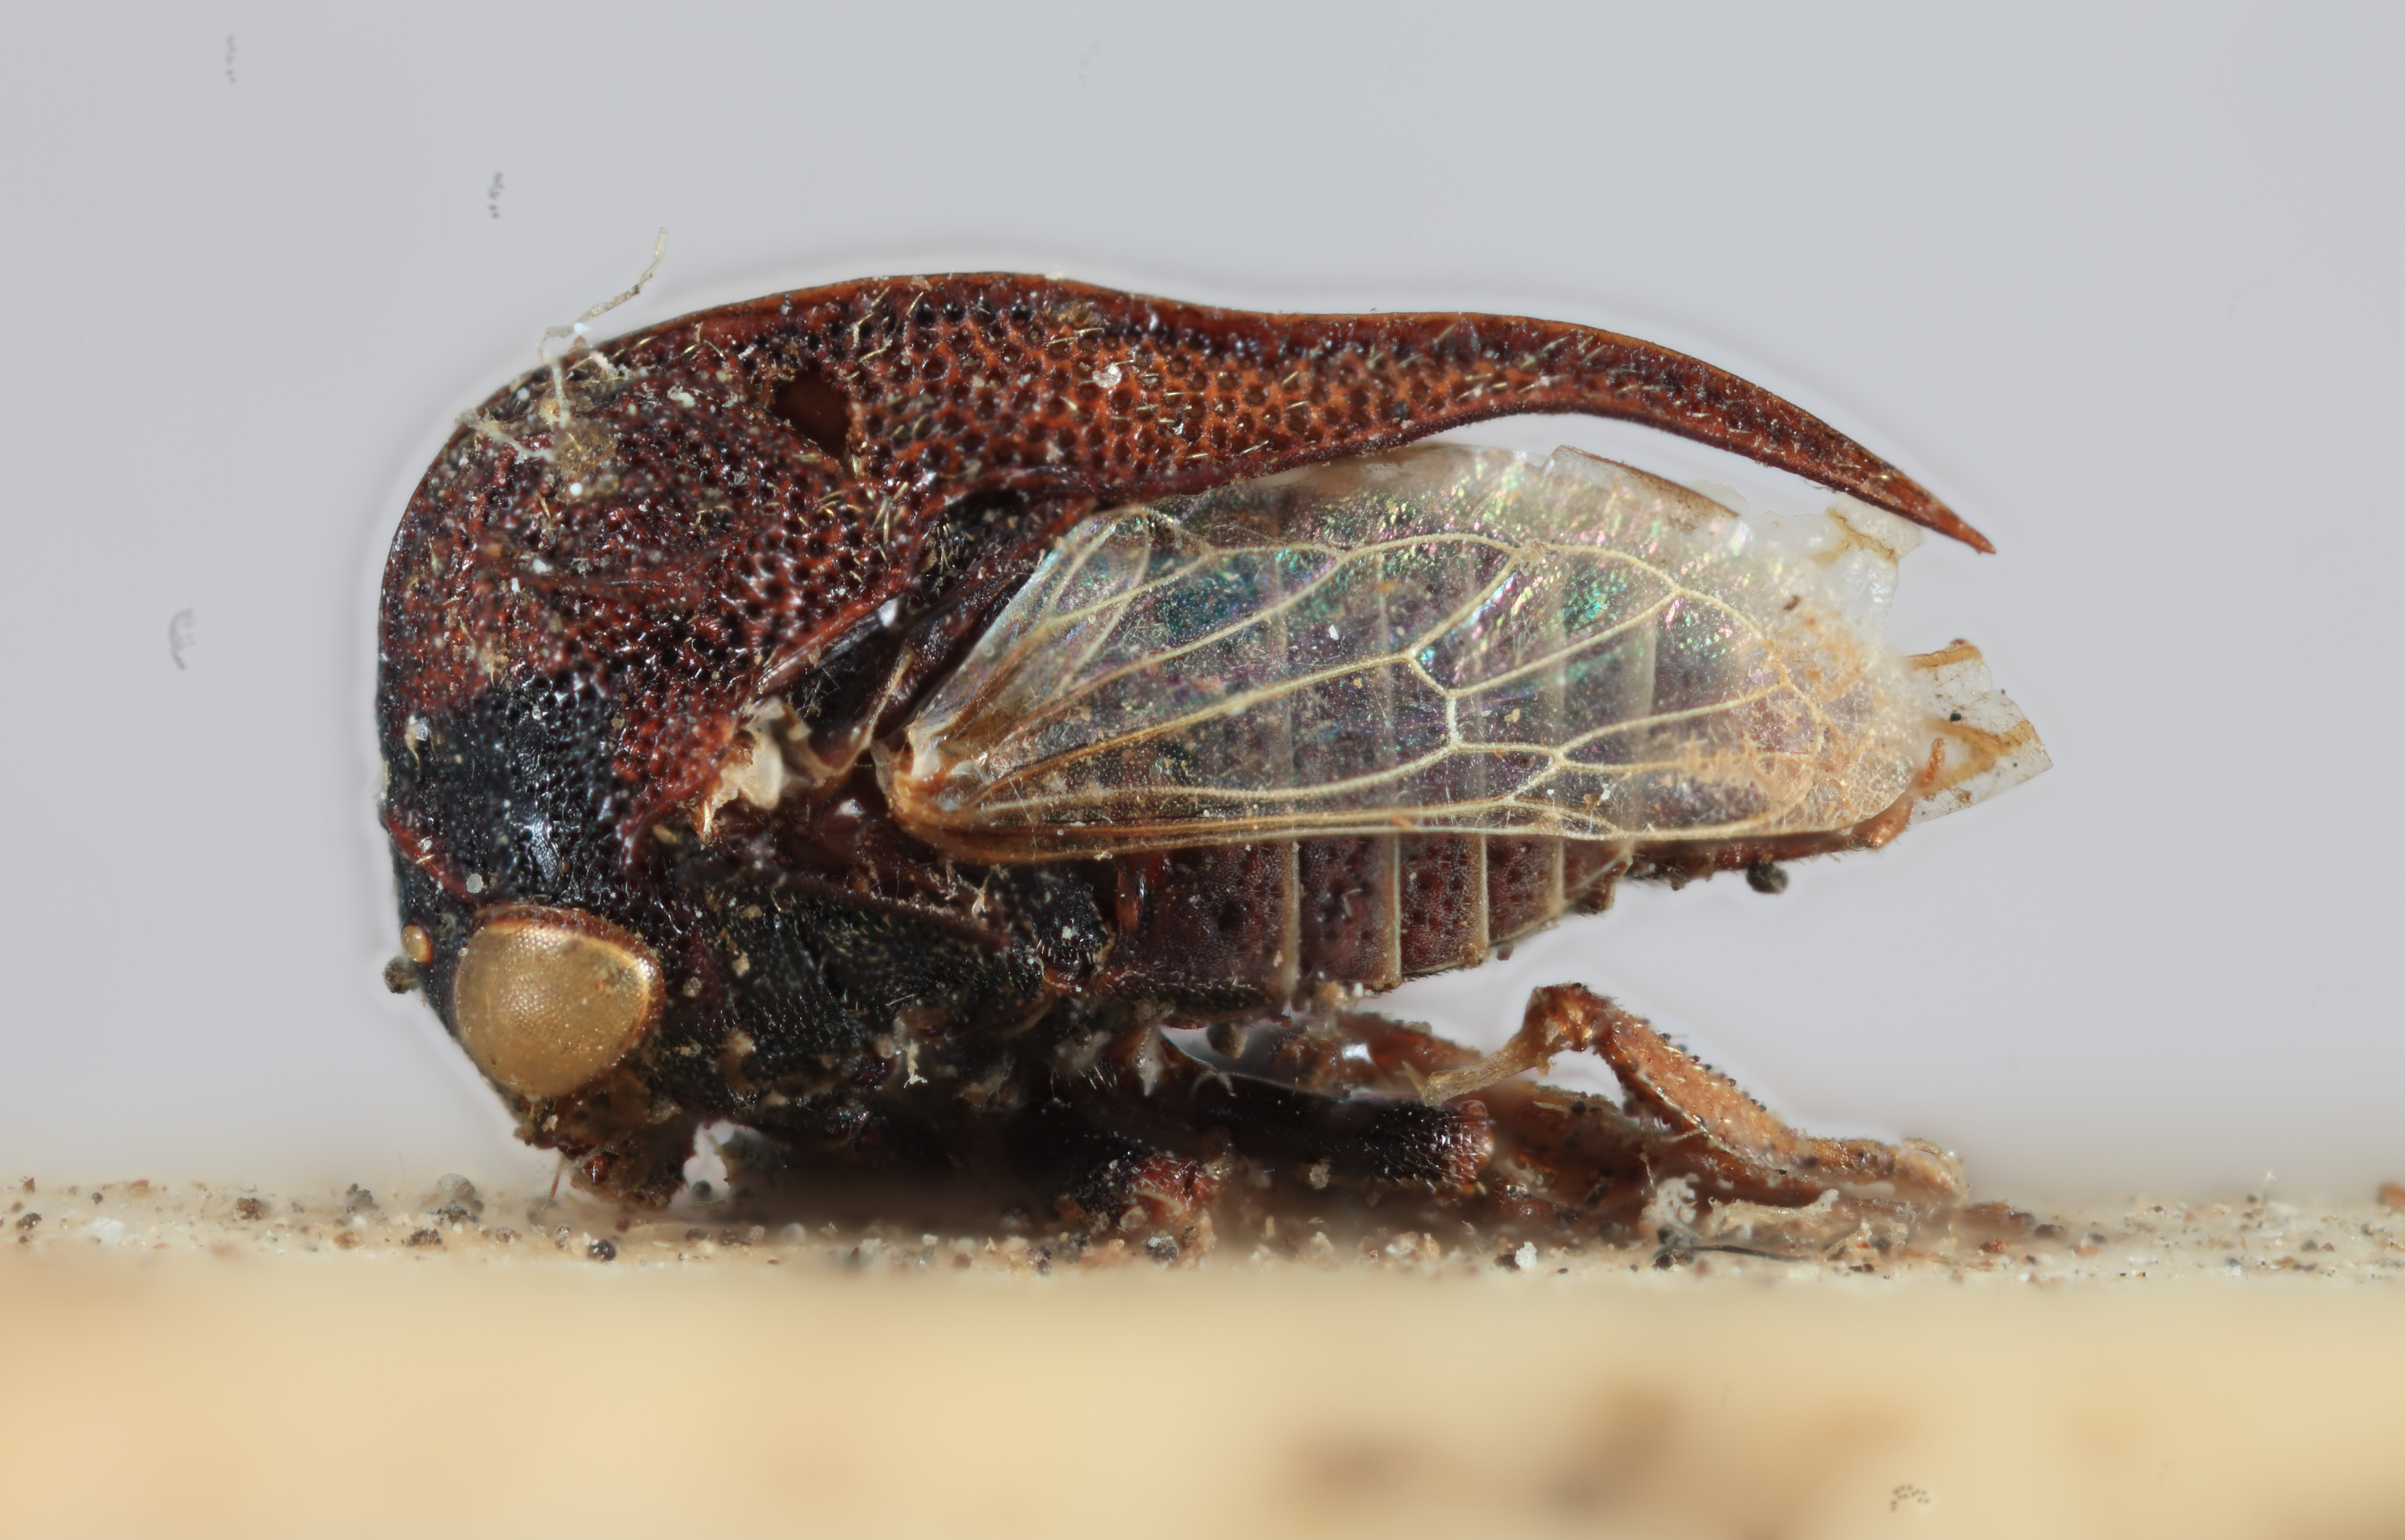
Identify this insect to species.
Crito minutus
